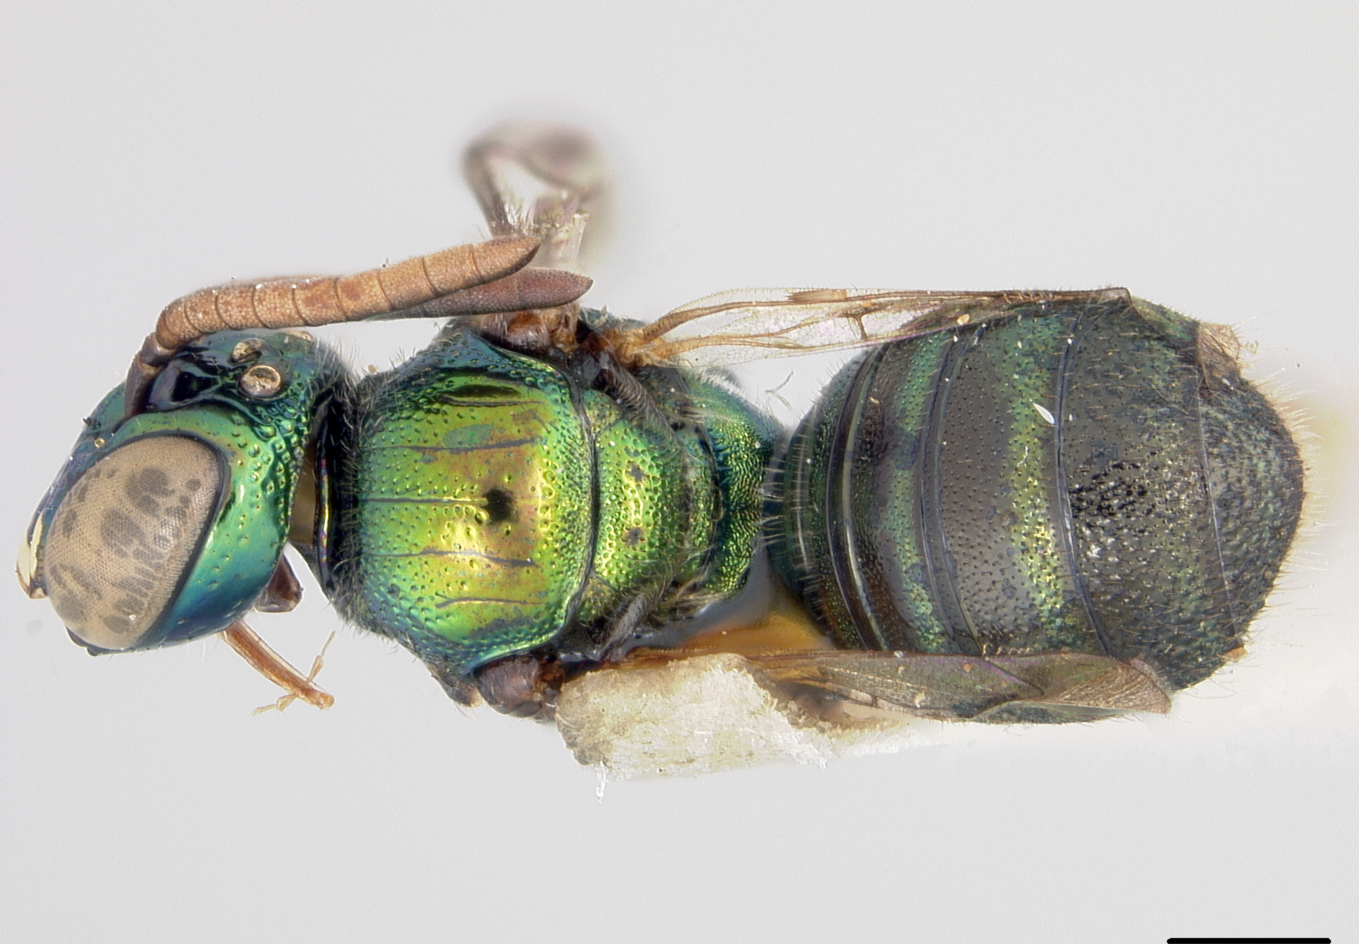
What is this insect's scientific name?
Ceratina buscki
